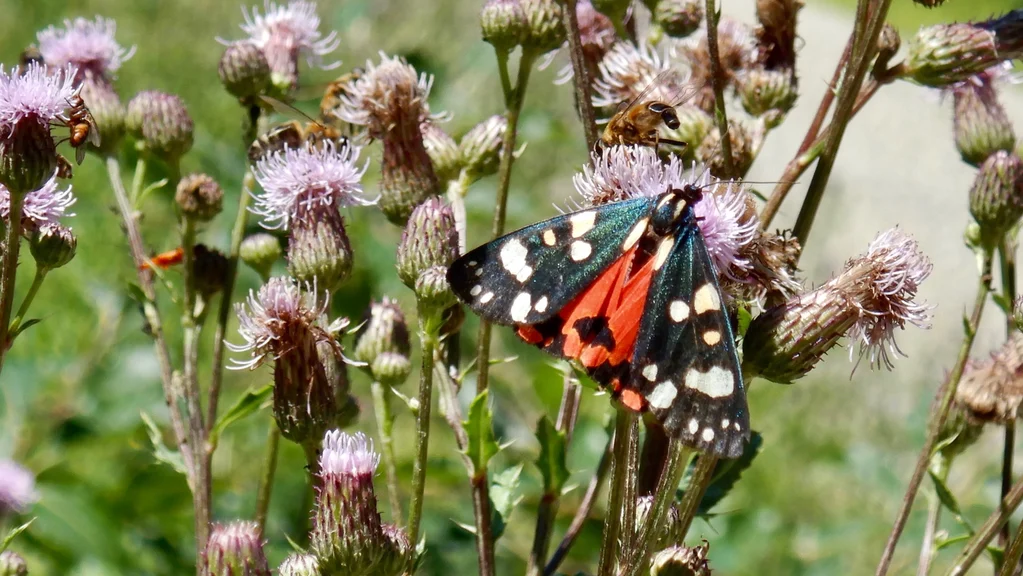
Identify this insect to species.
Callimorpha dominula
